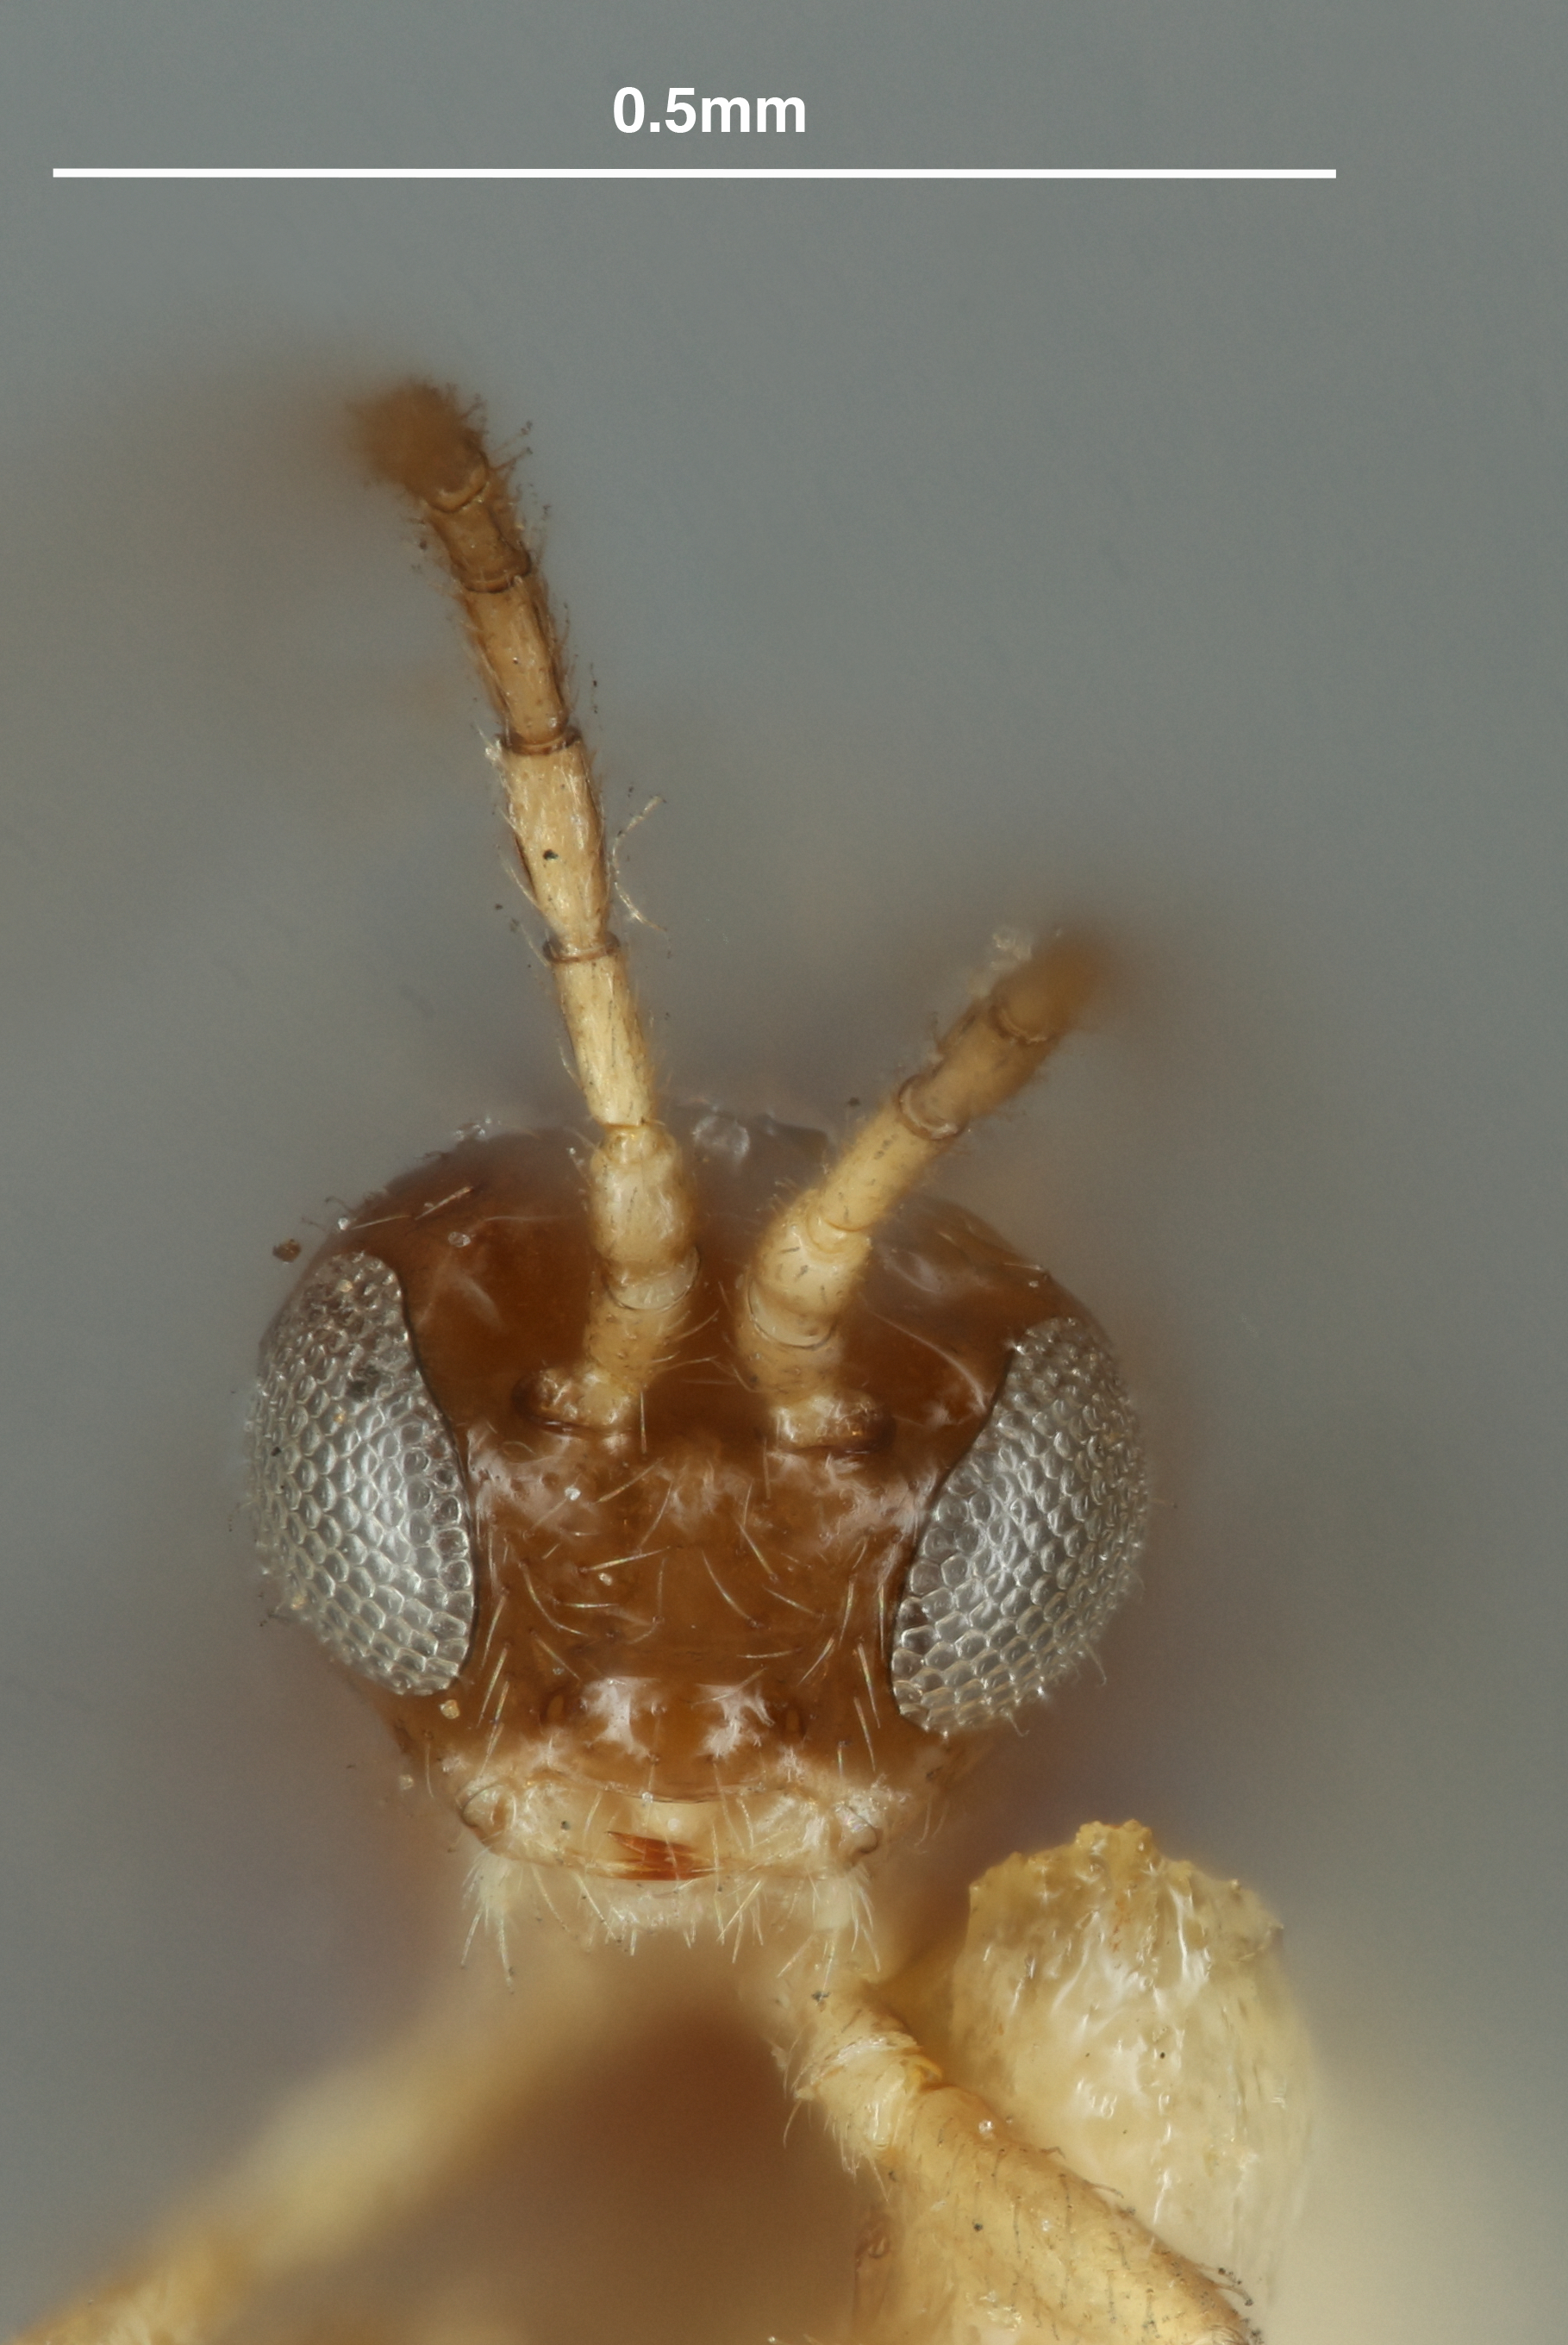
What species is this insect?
Aphidius phorodontis
